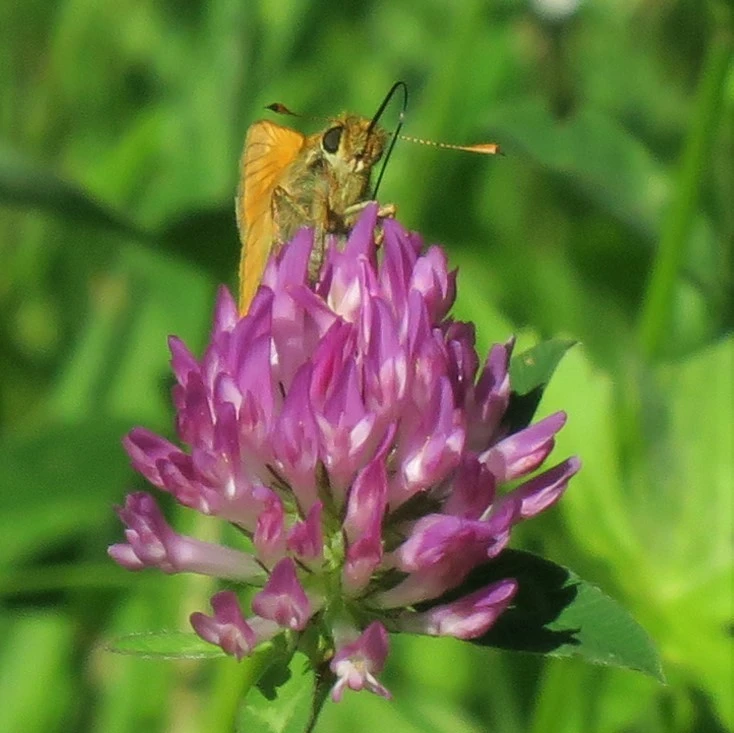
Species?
Ochlodes sylvanus (also Ochlodes venata)
